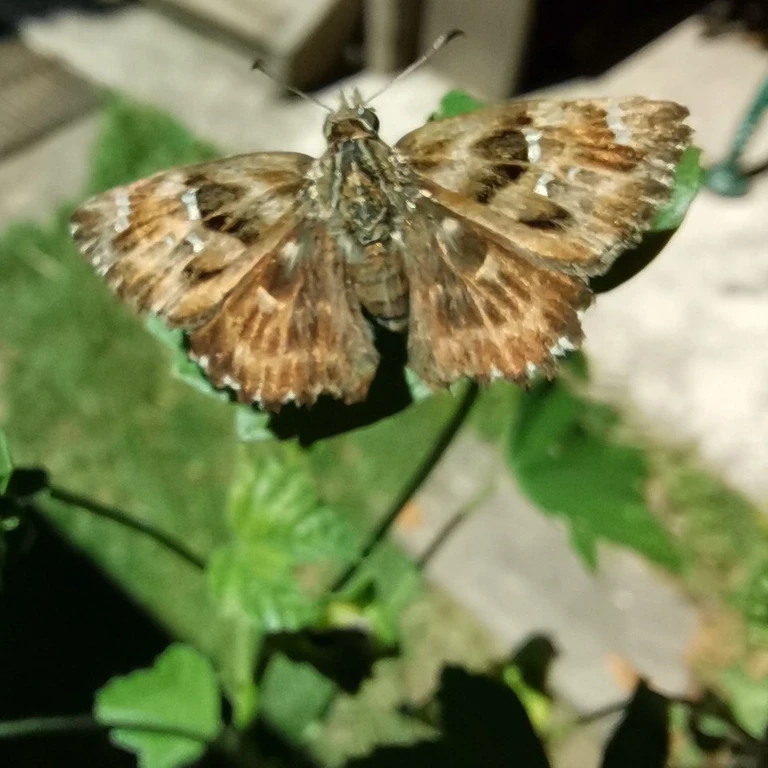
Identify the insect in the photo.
Carcharodus alceae
